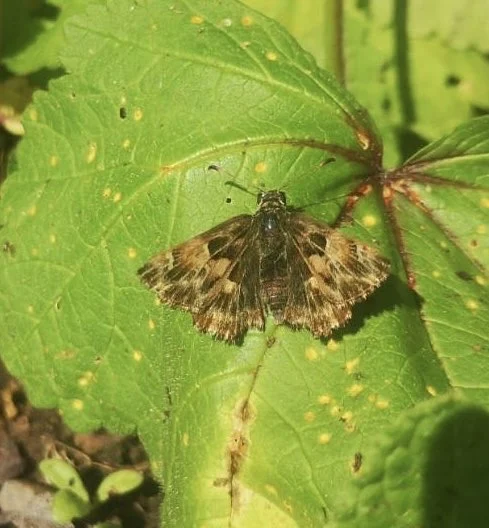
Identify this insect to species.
Carcharodus alceae
